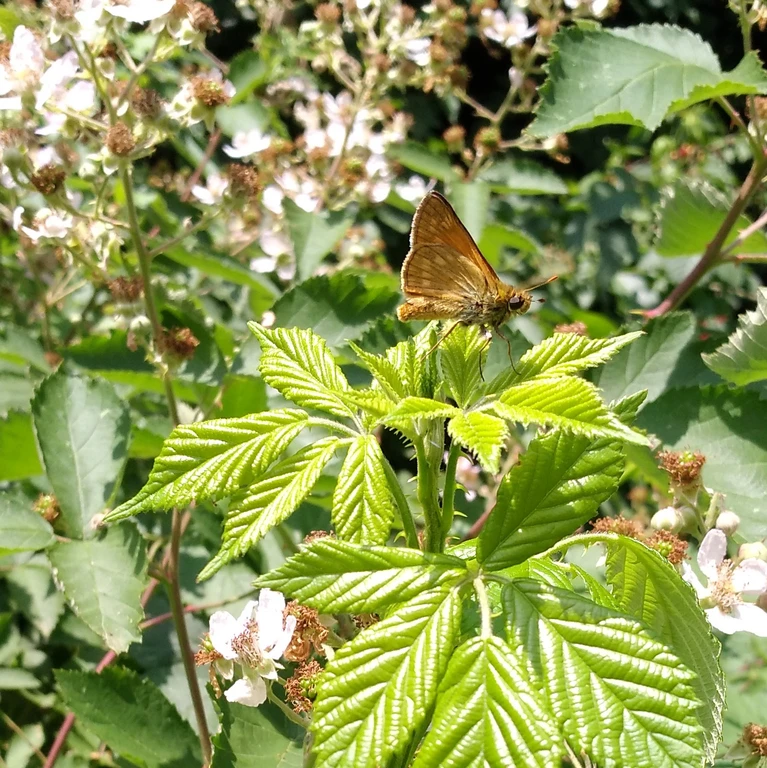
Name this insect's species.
Ochlodes sylvanus (also Ochlodes venata)
